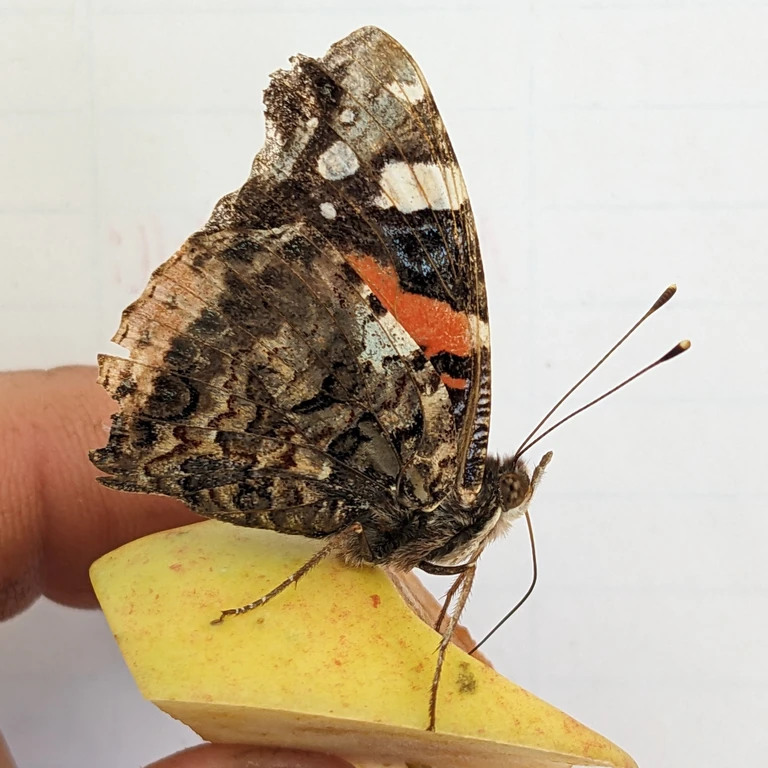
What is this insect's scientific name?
Vanessa atalanta
